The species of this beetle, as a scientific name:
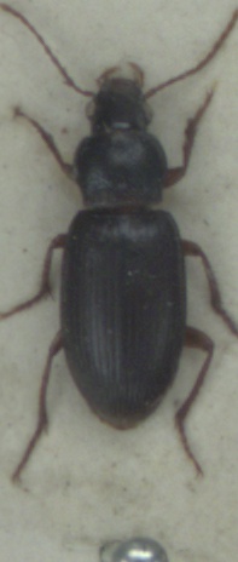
Ophonus puncticeps
